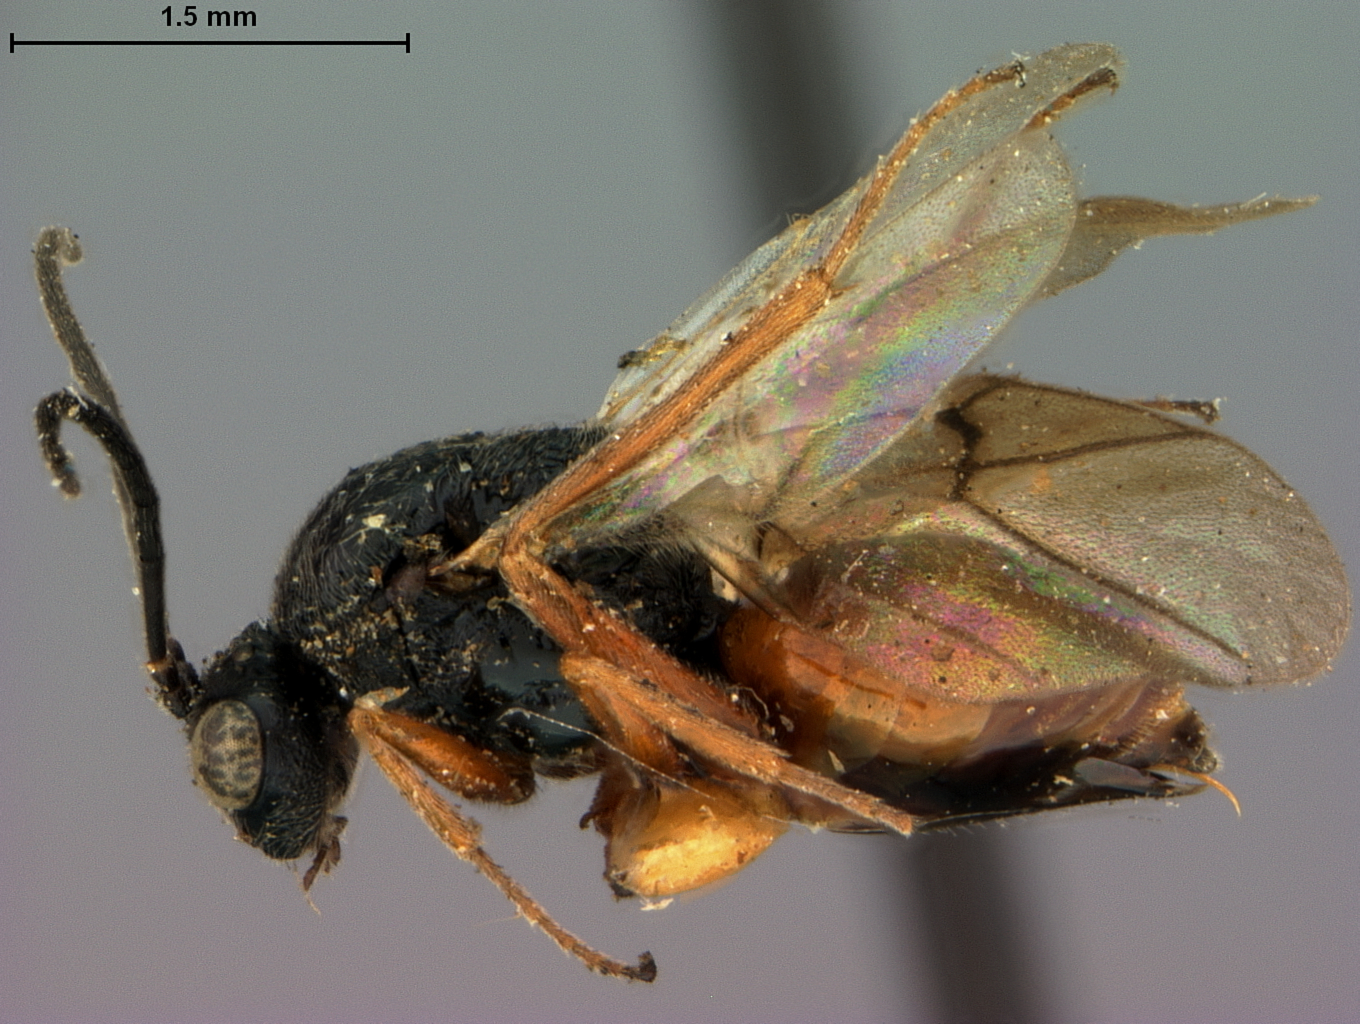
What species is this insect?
Rhodites occidentalis
